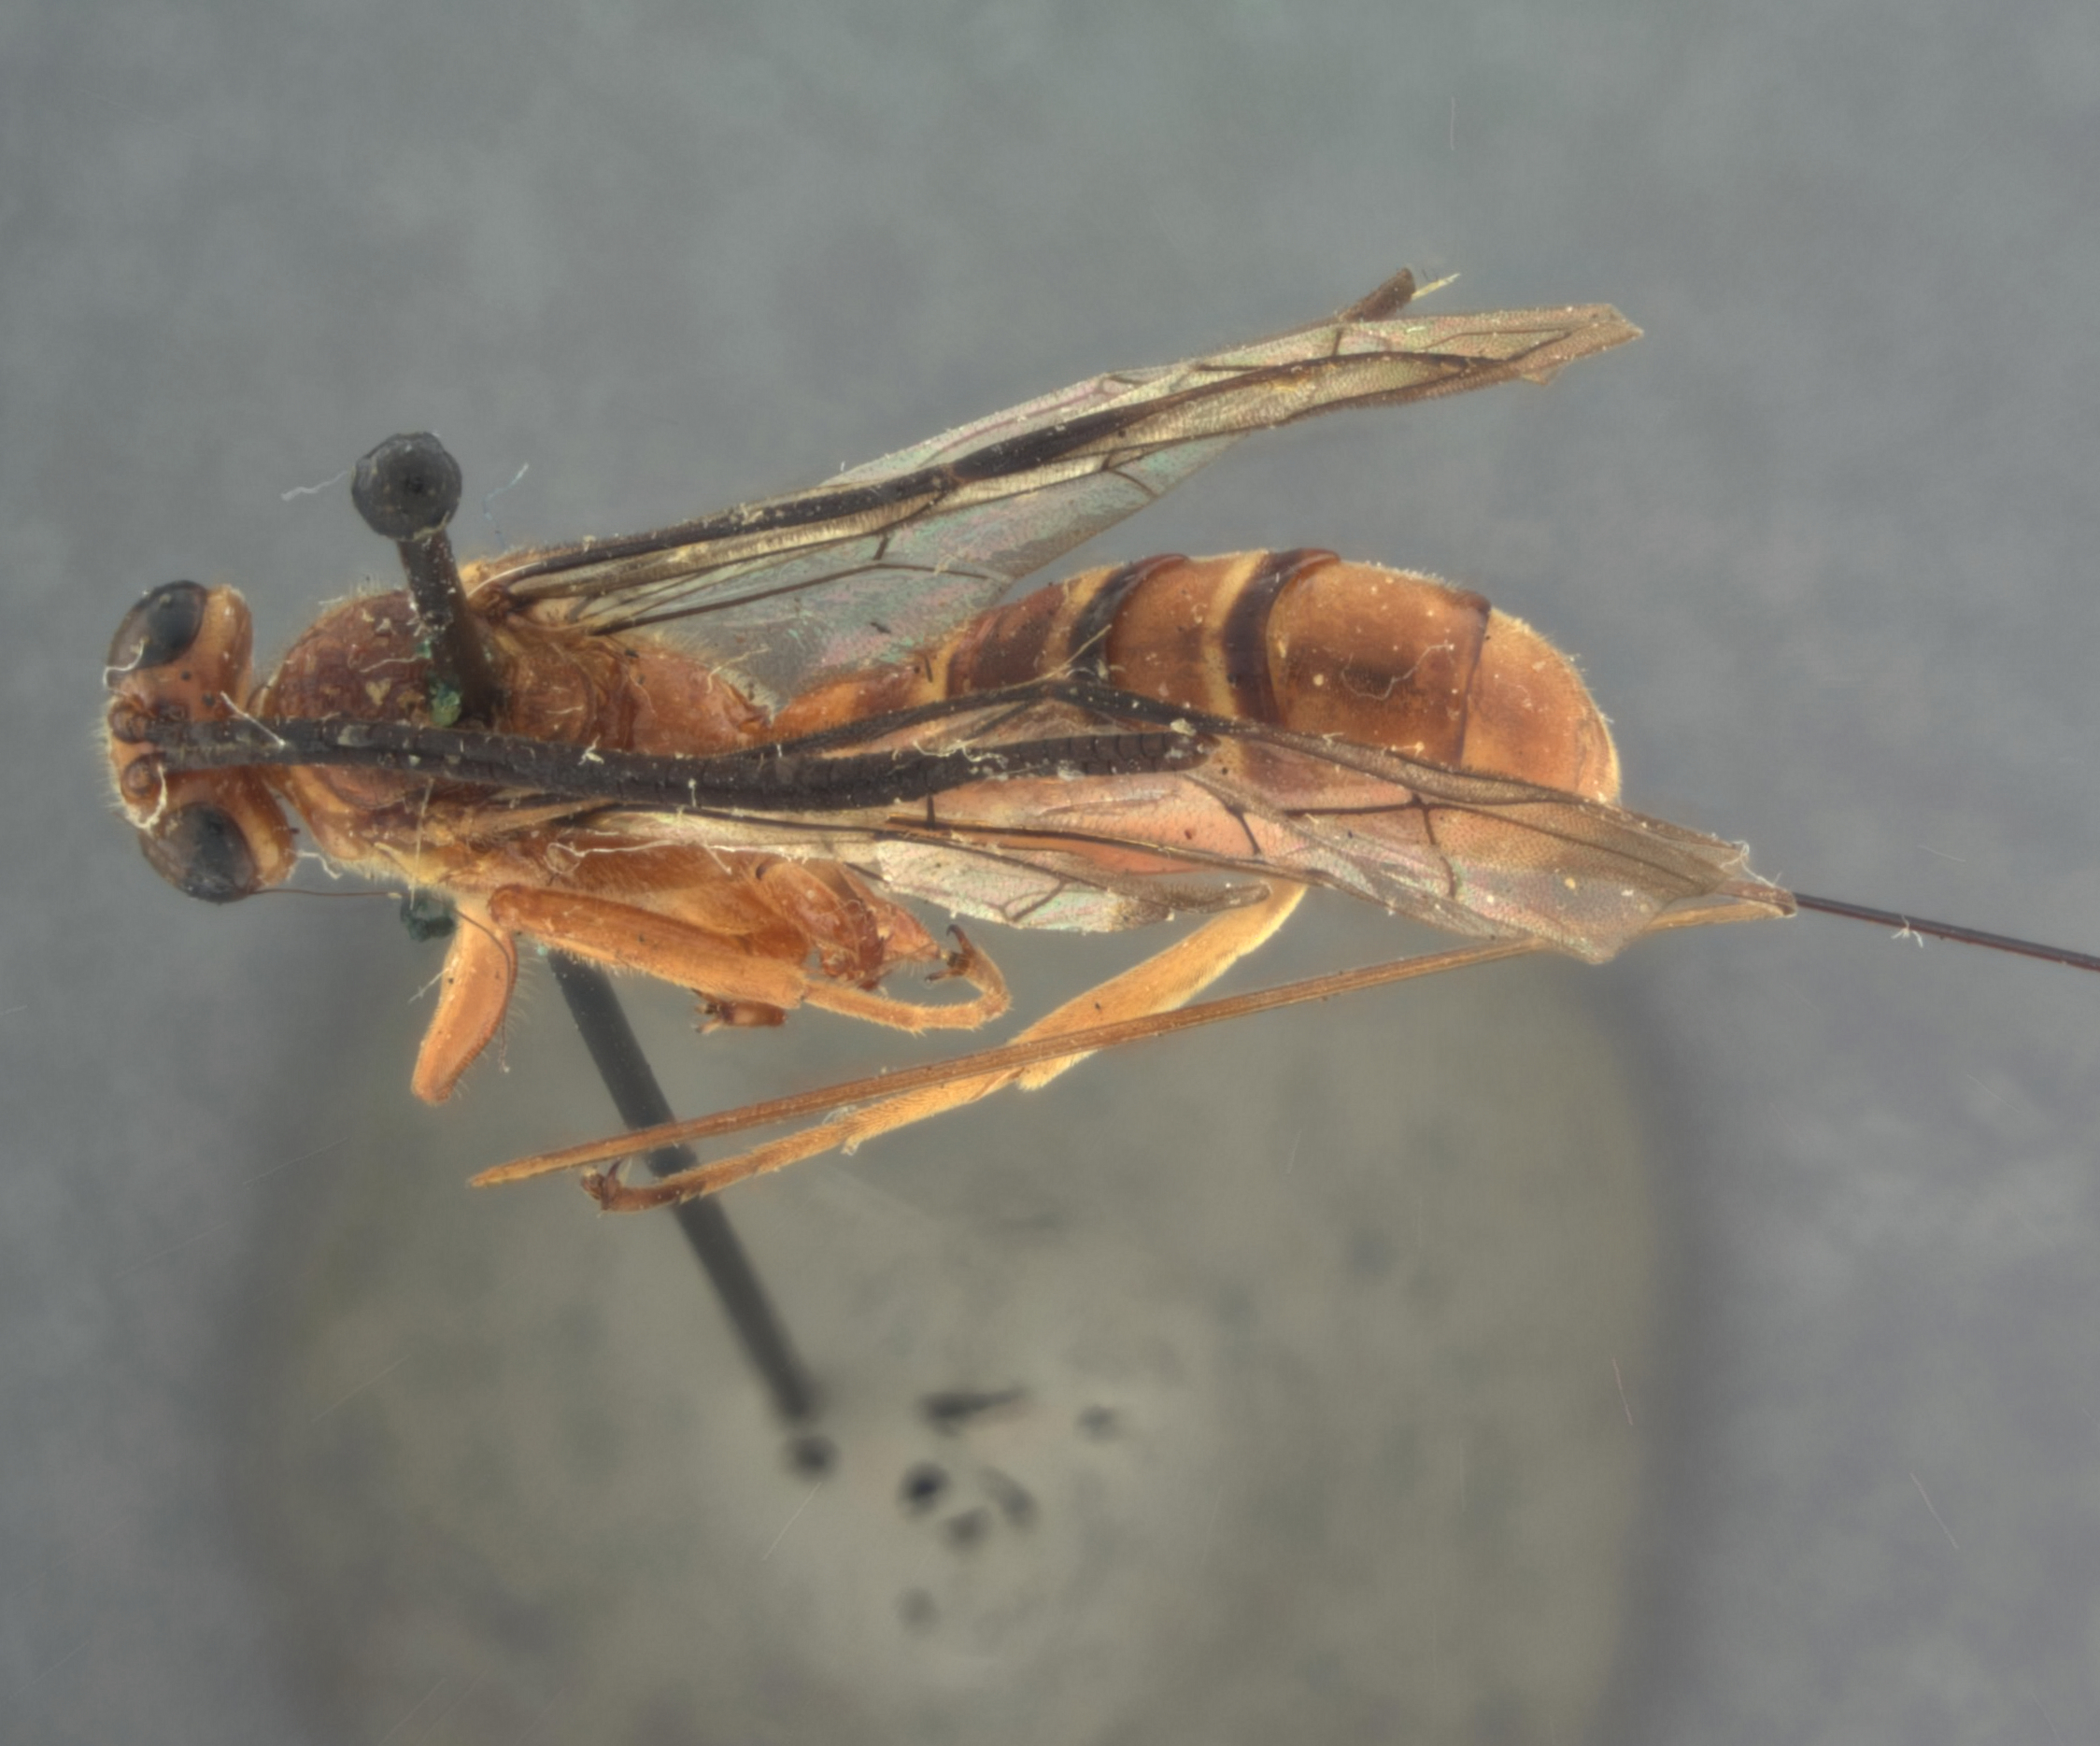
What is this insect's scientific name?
Sychnostigma walkleyae
